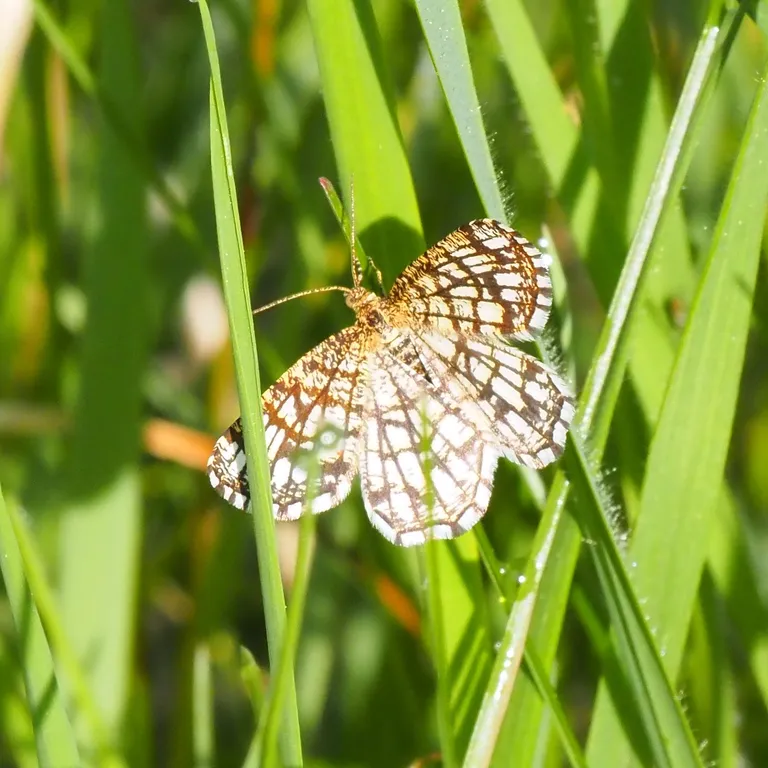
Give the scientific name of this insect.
Chiasmia clathrata
